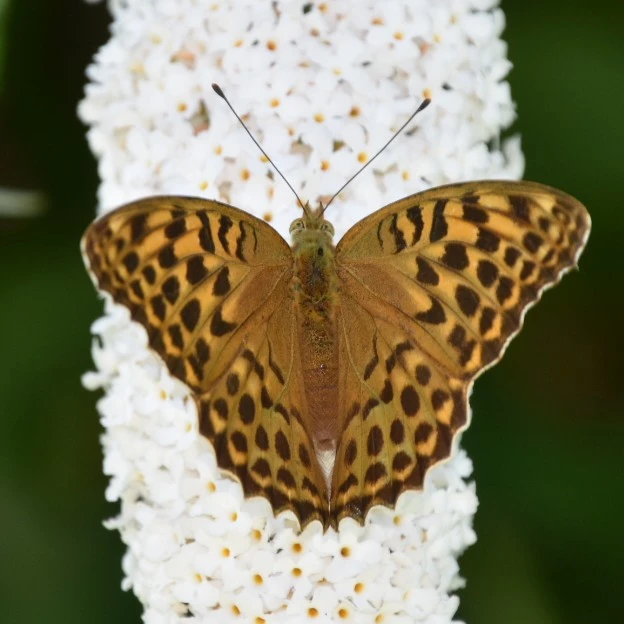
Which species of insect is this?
Argynnis paphia
